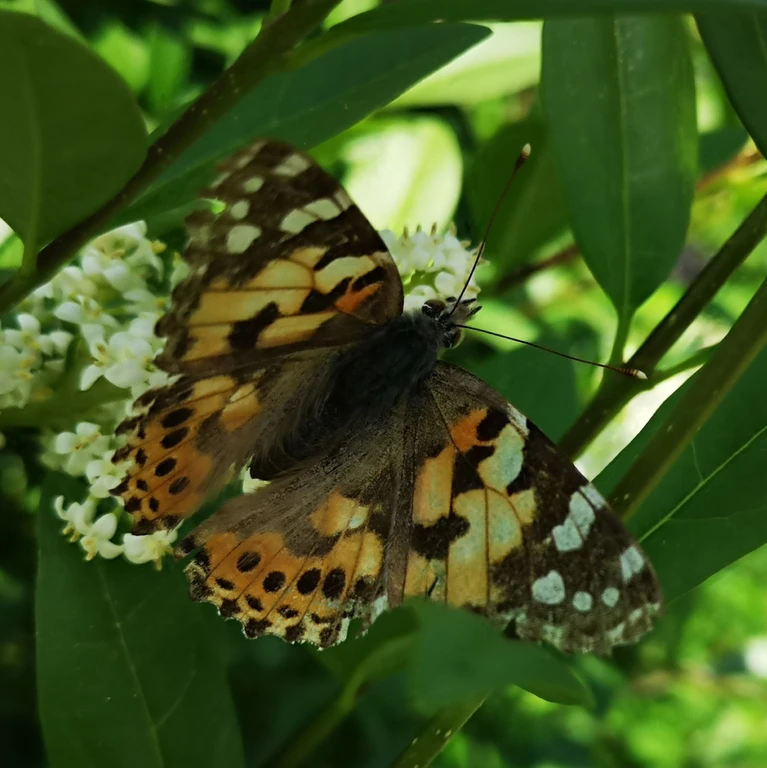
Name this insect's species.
Vanessa cardui
